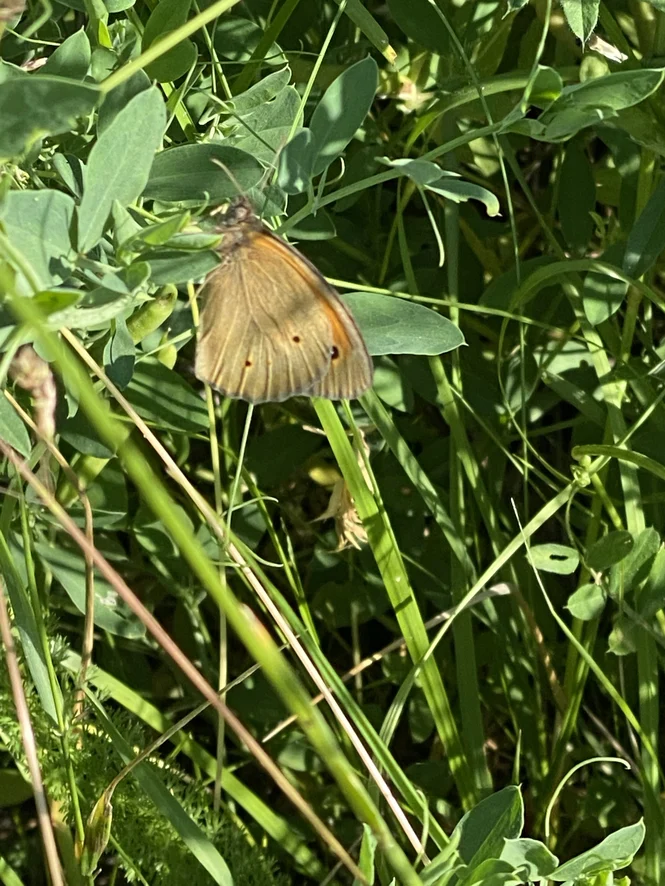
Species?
Maniola jurtina
